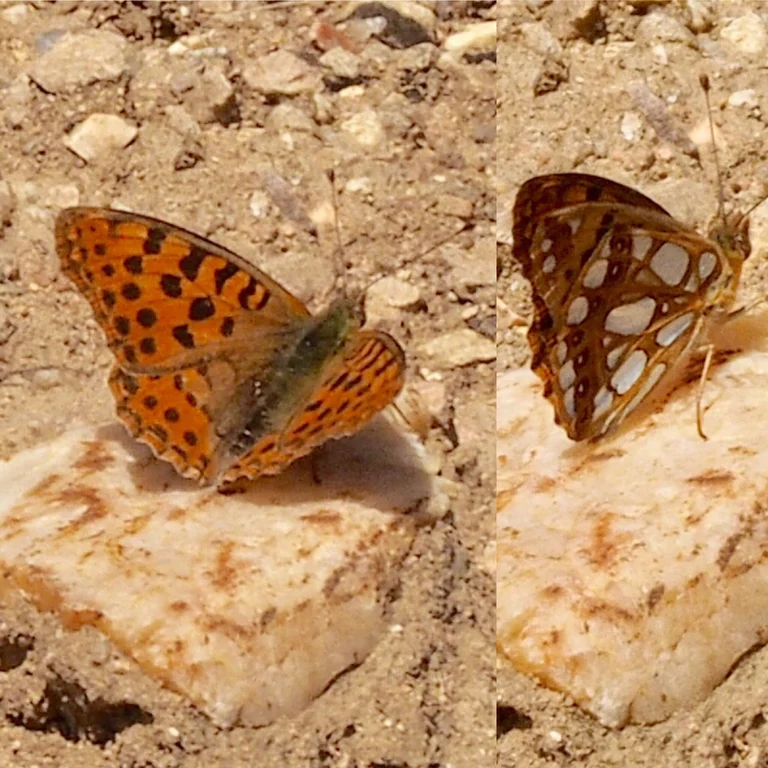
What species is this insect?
Issoria lathonia
